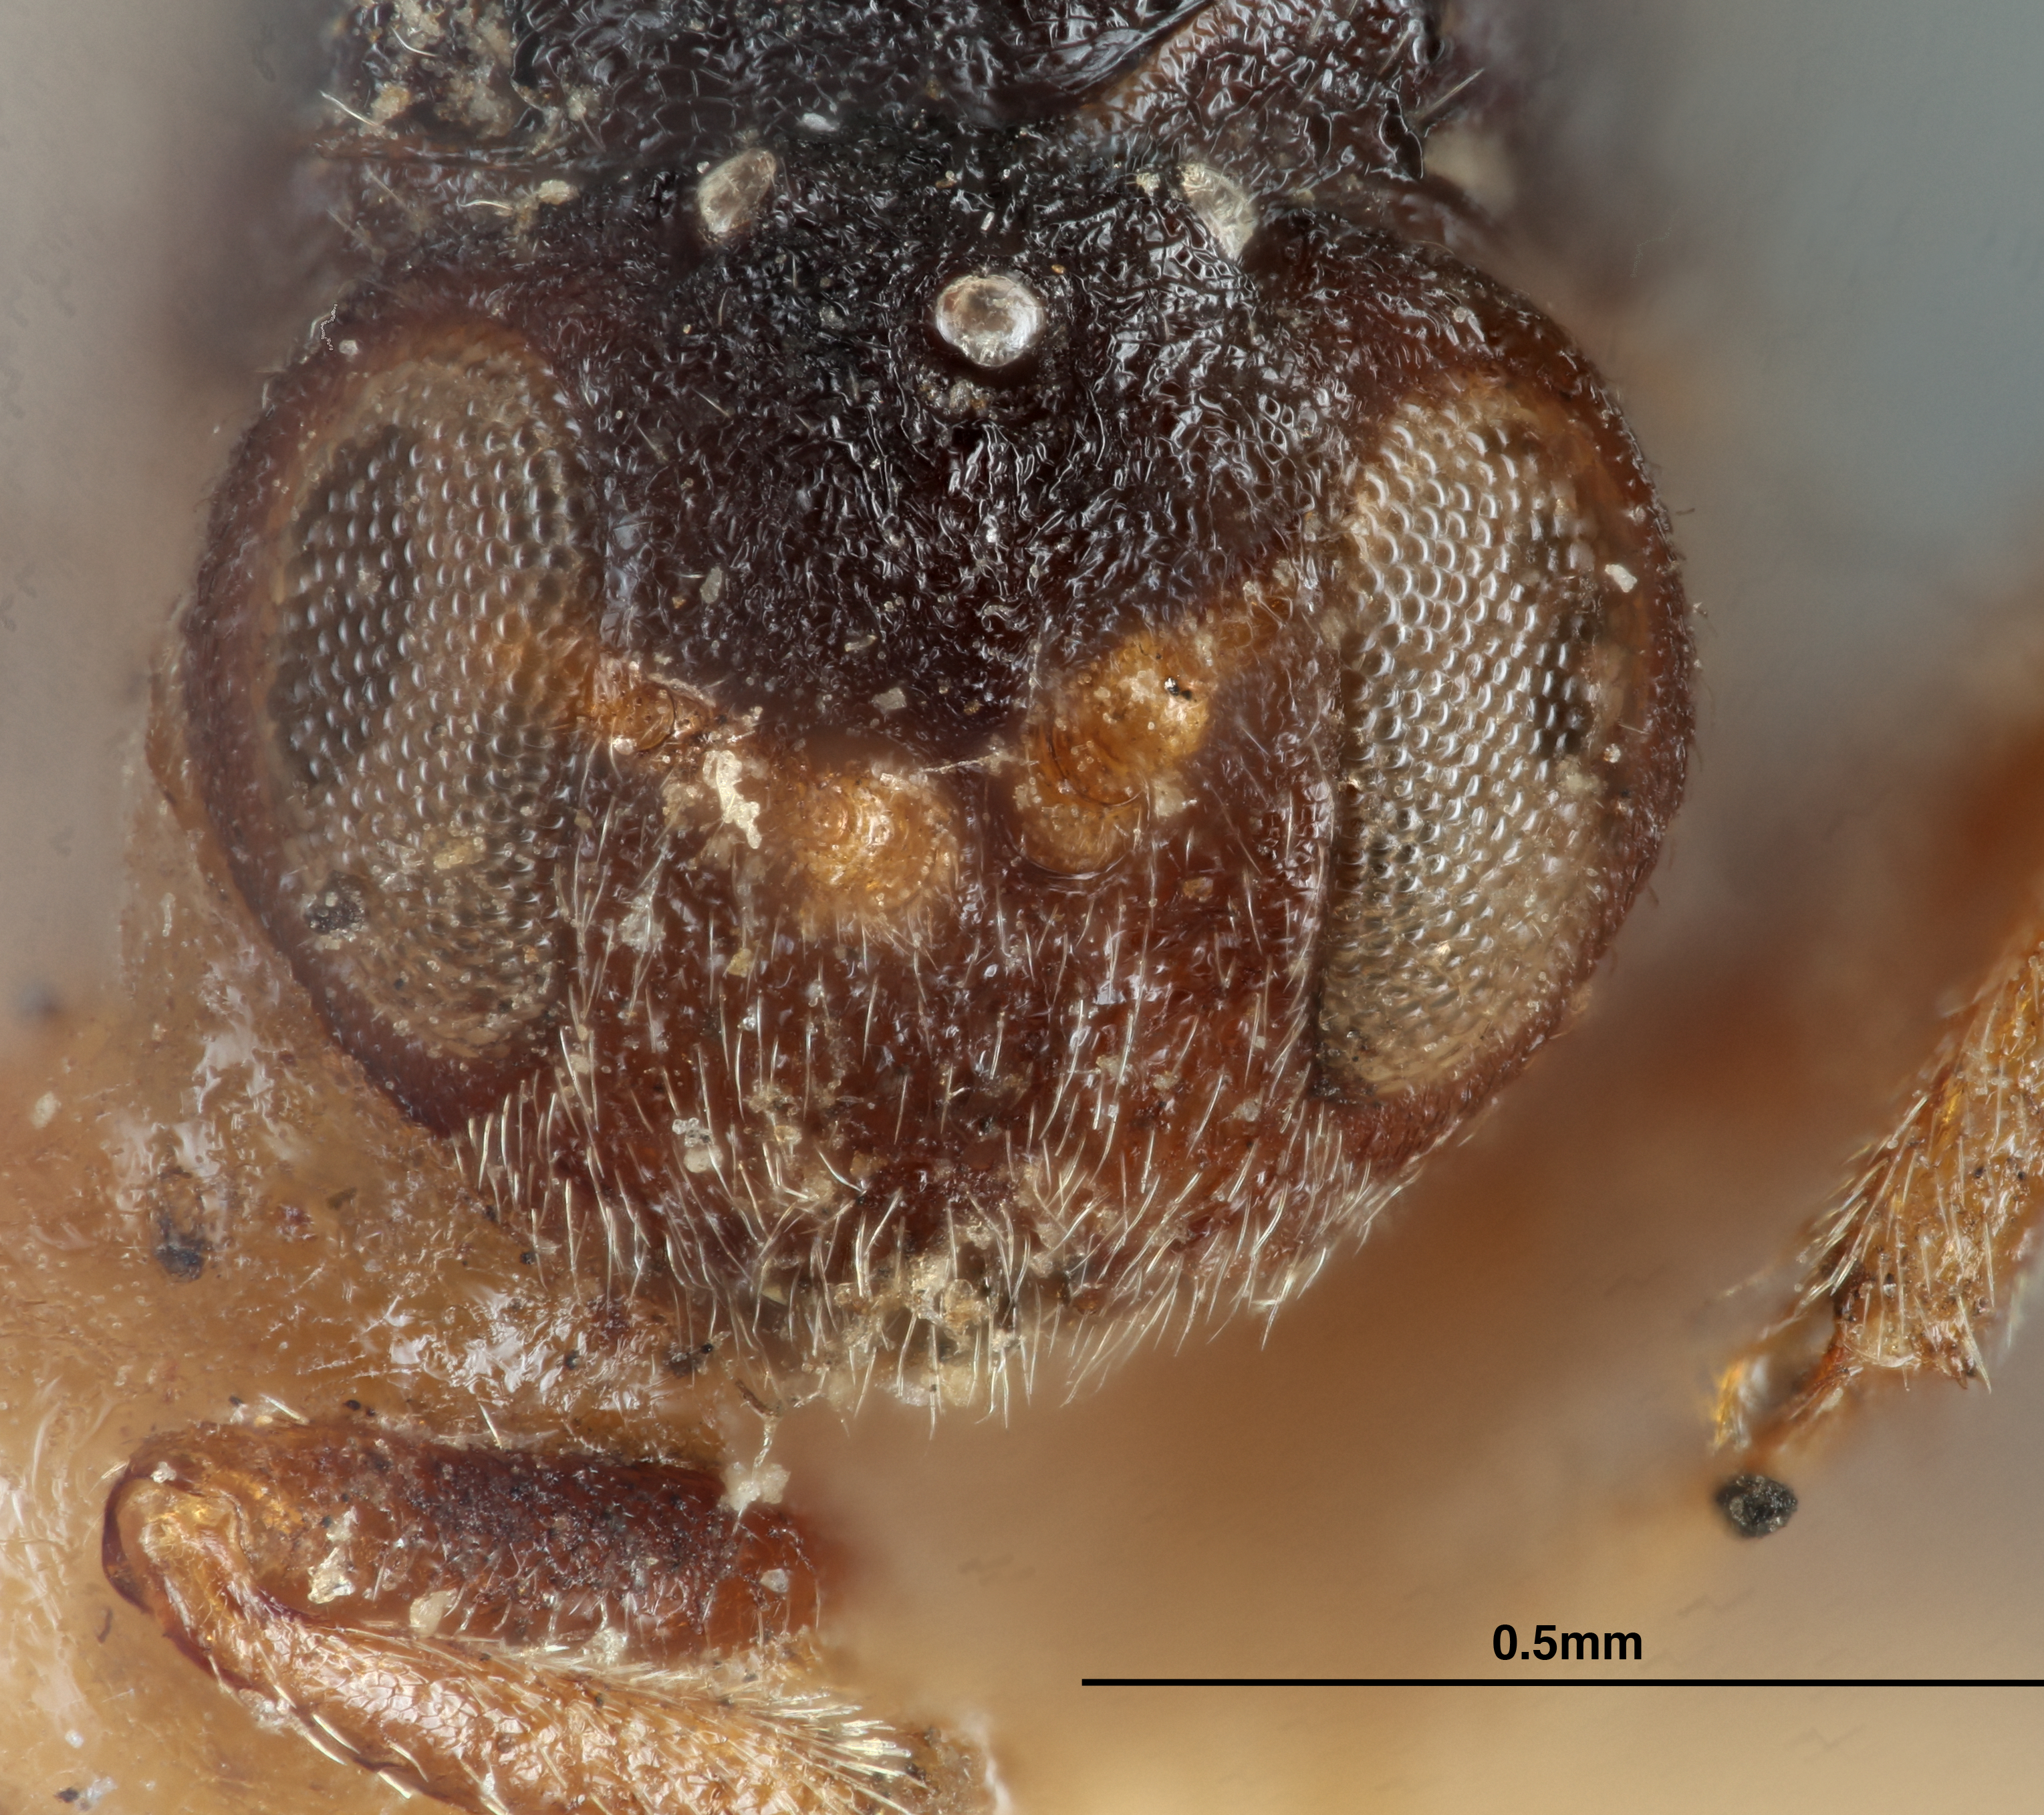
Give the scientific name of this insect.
Cynips quercus
